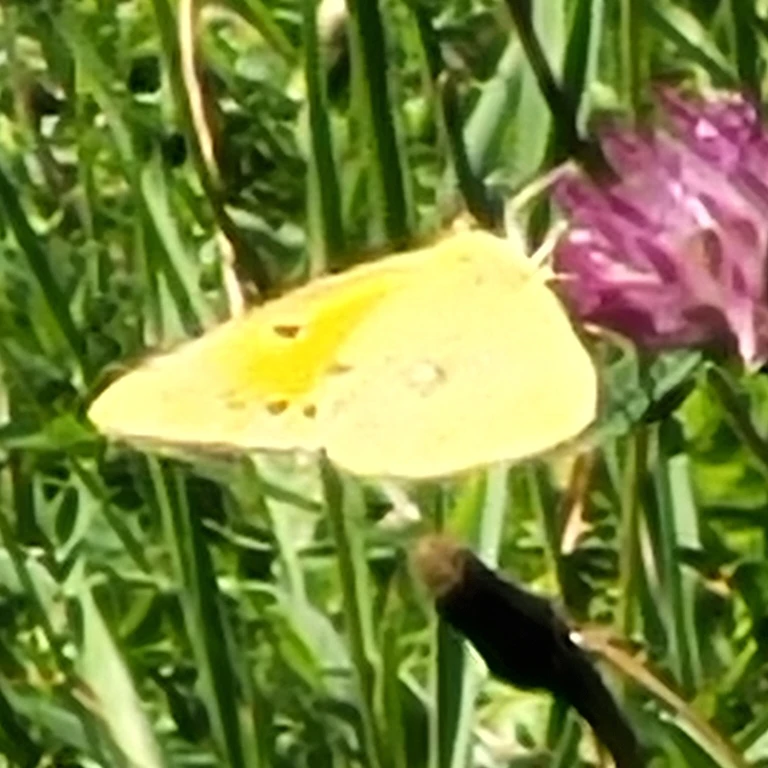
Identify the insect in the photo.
Colias croceus
